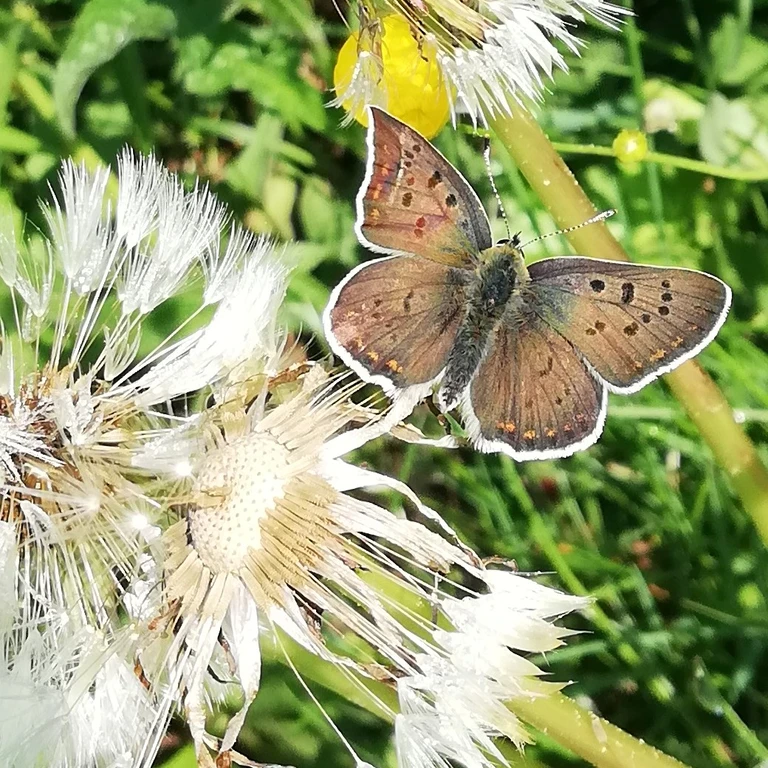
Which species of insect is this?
Lycaena tityrus (also Loweia tityrus)
